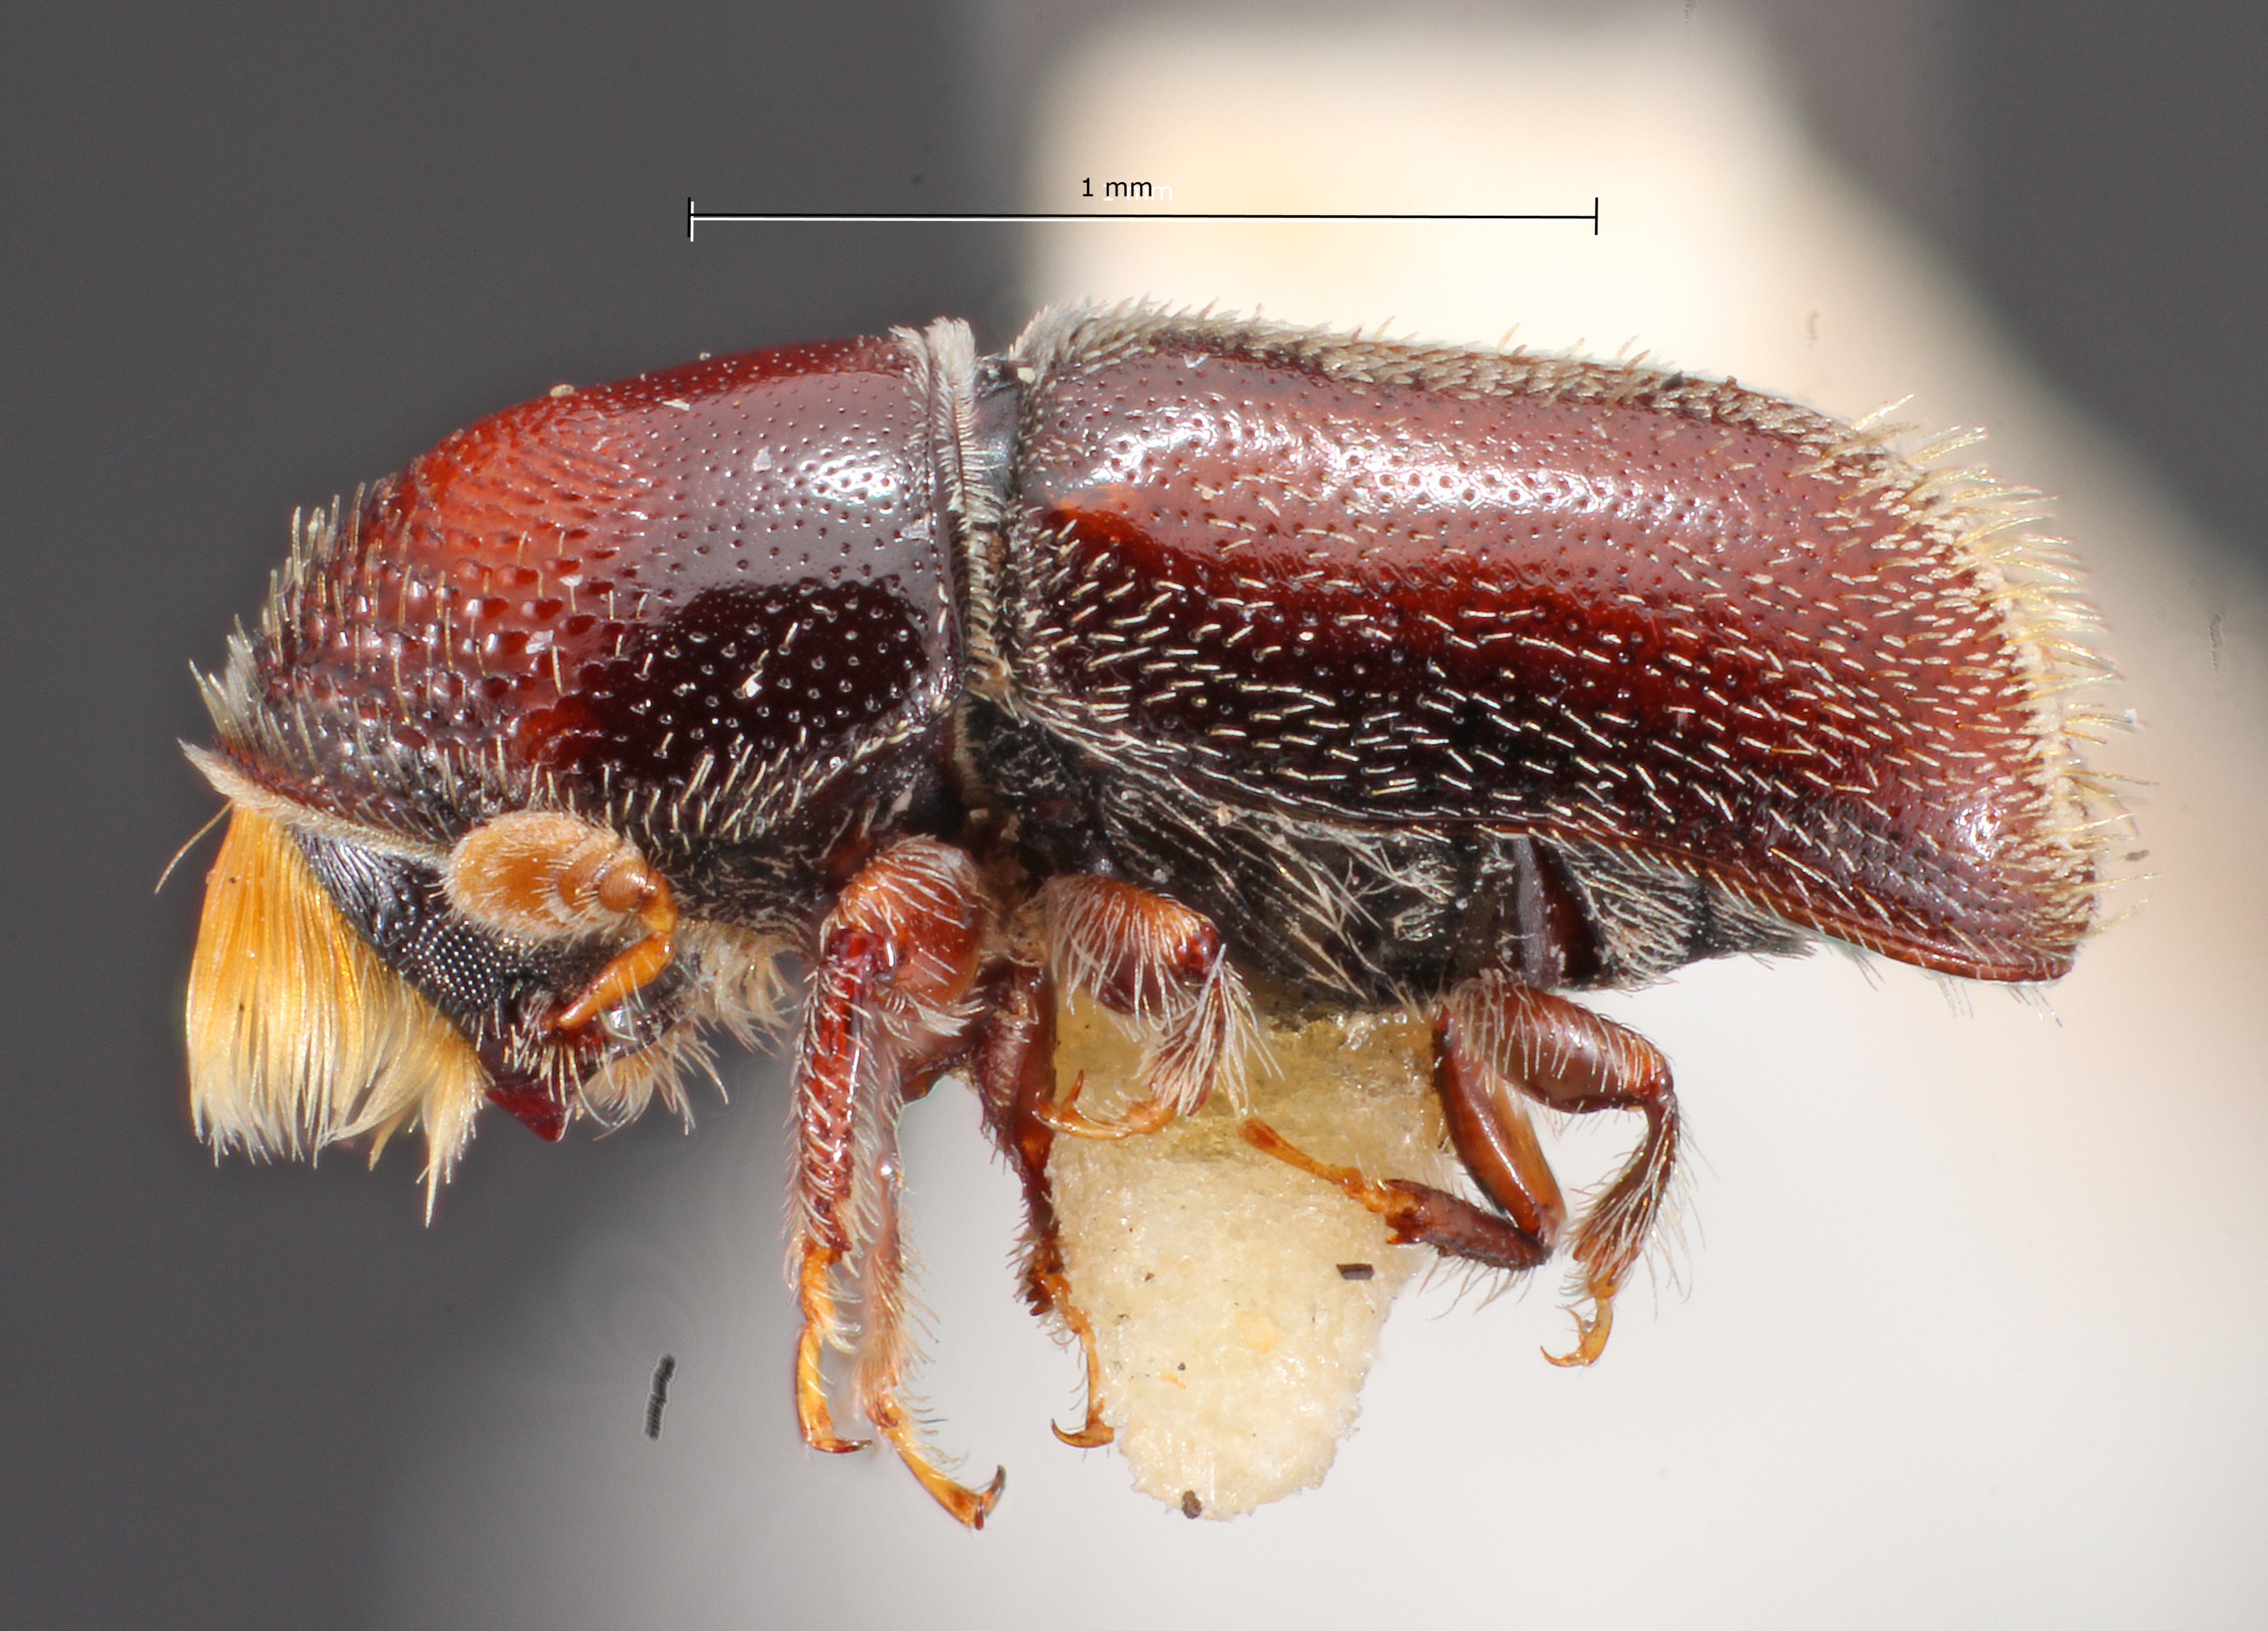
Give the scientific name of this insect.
Pseudopityophthorus yavapaii
